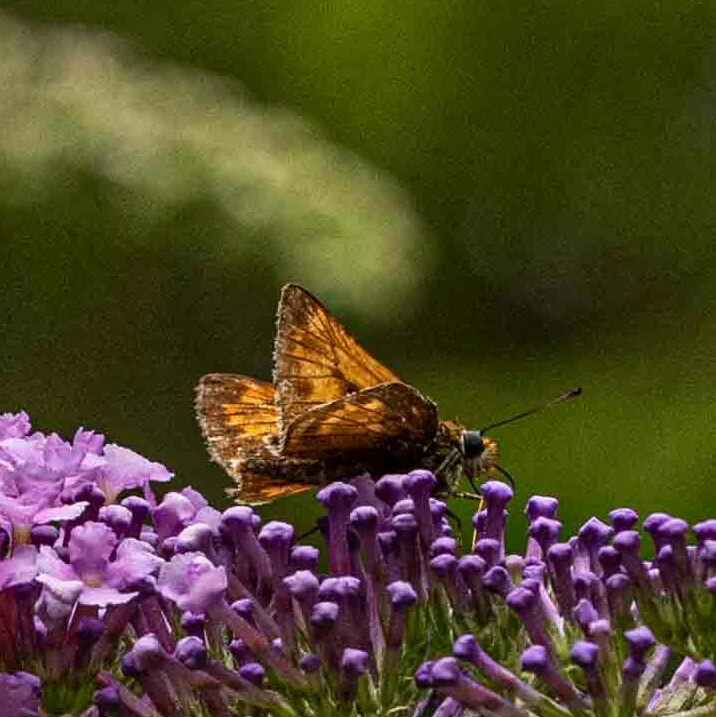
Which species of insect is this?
Ochlodes sylvanus (also Ochlodes venata)
